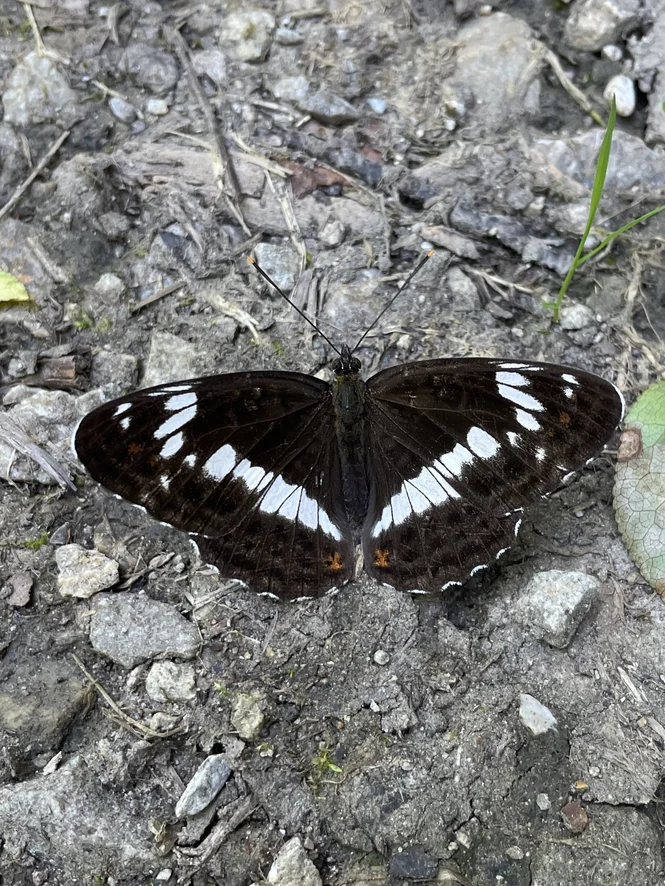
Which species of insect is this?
Limenitis camilla (also Ladoga camilla)
